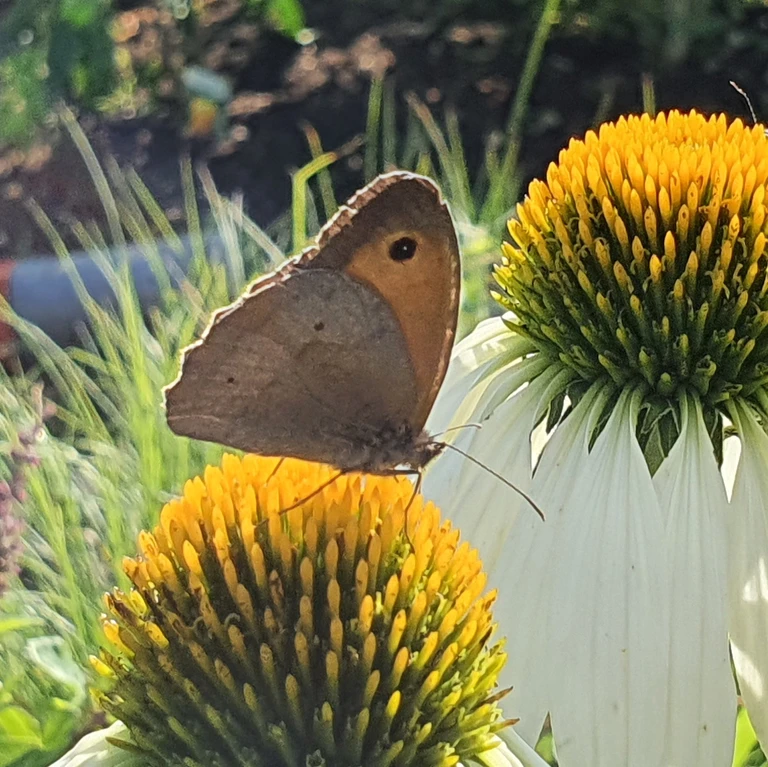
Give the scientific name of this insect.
Maniola jurtina
